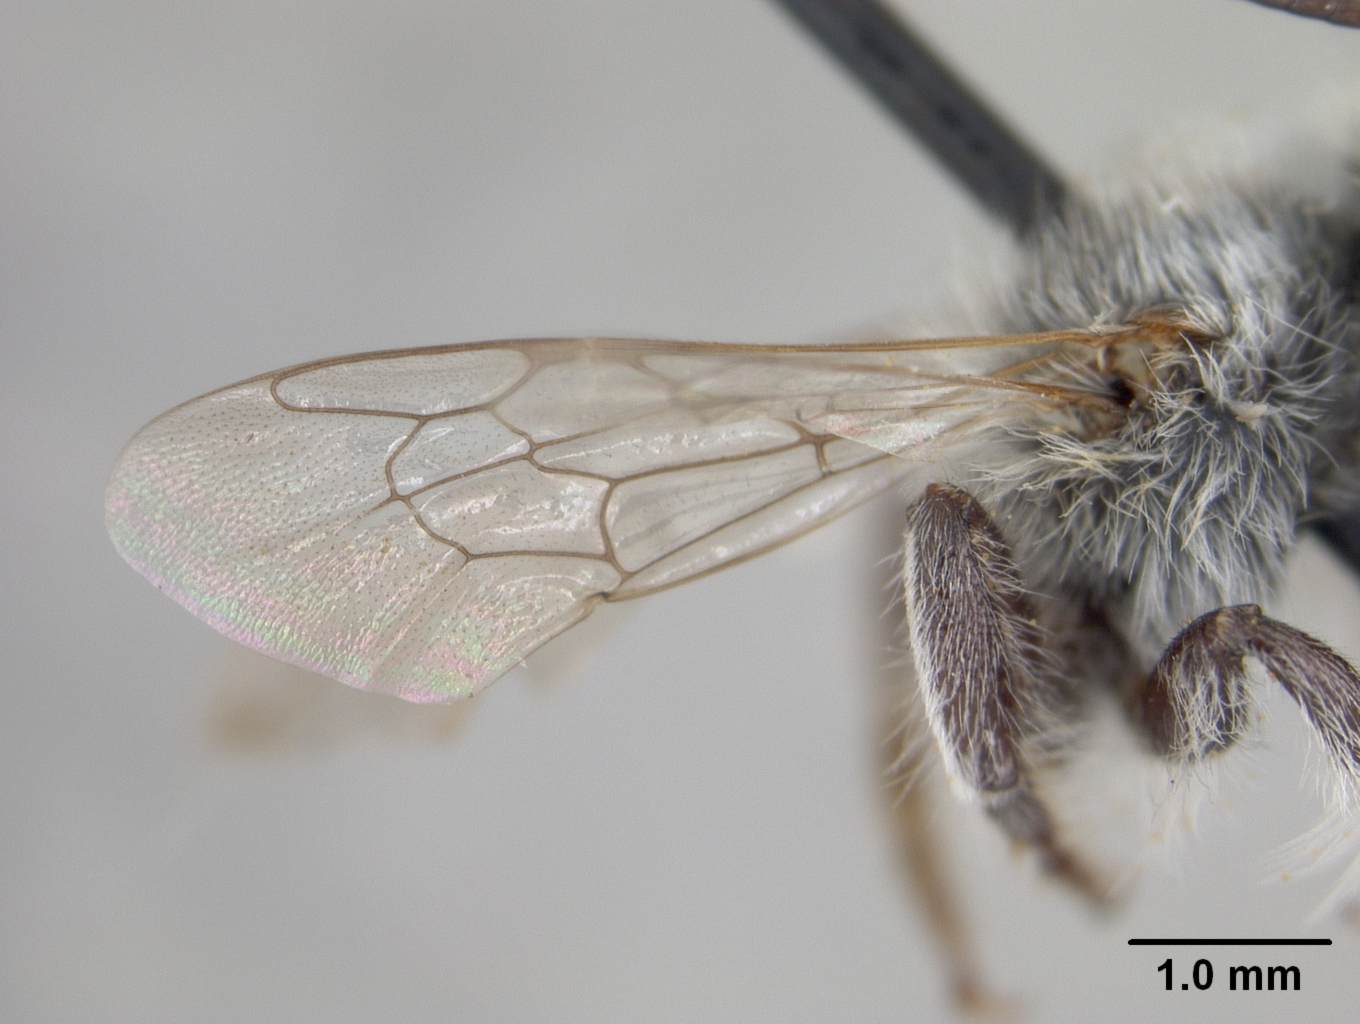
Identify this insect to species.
Megachile stoddardensis
